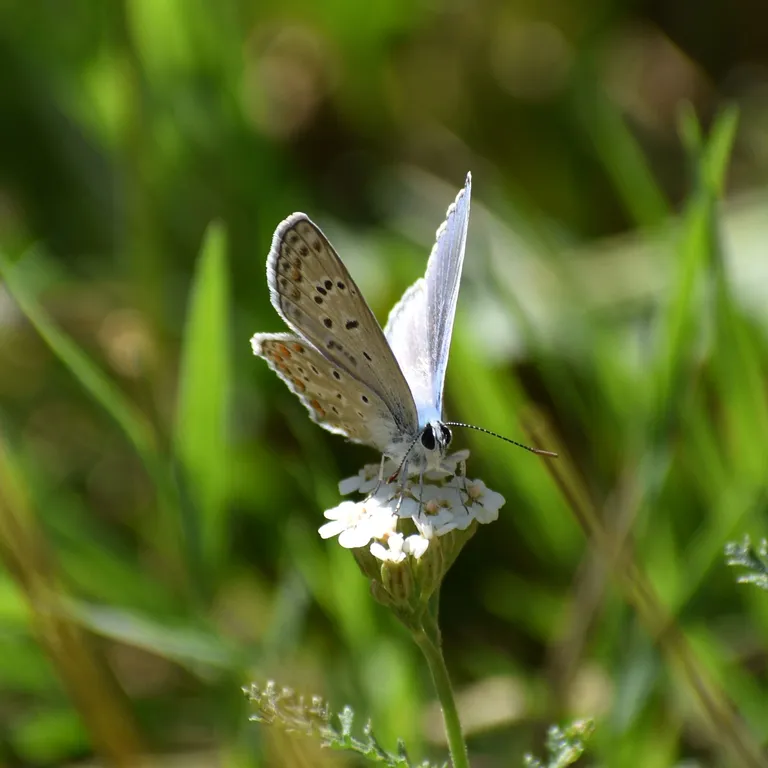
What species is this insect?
Polyommatus icarus
